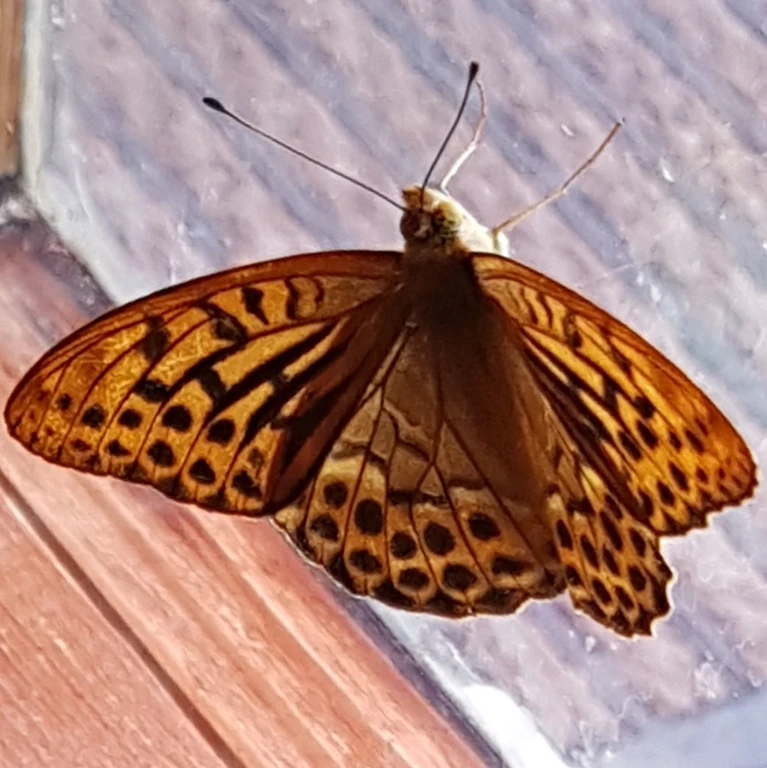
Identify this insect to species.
Argynnis paphia
